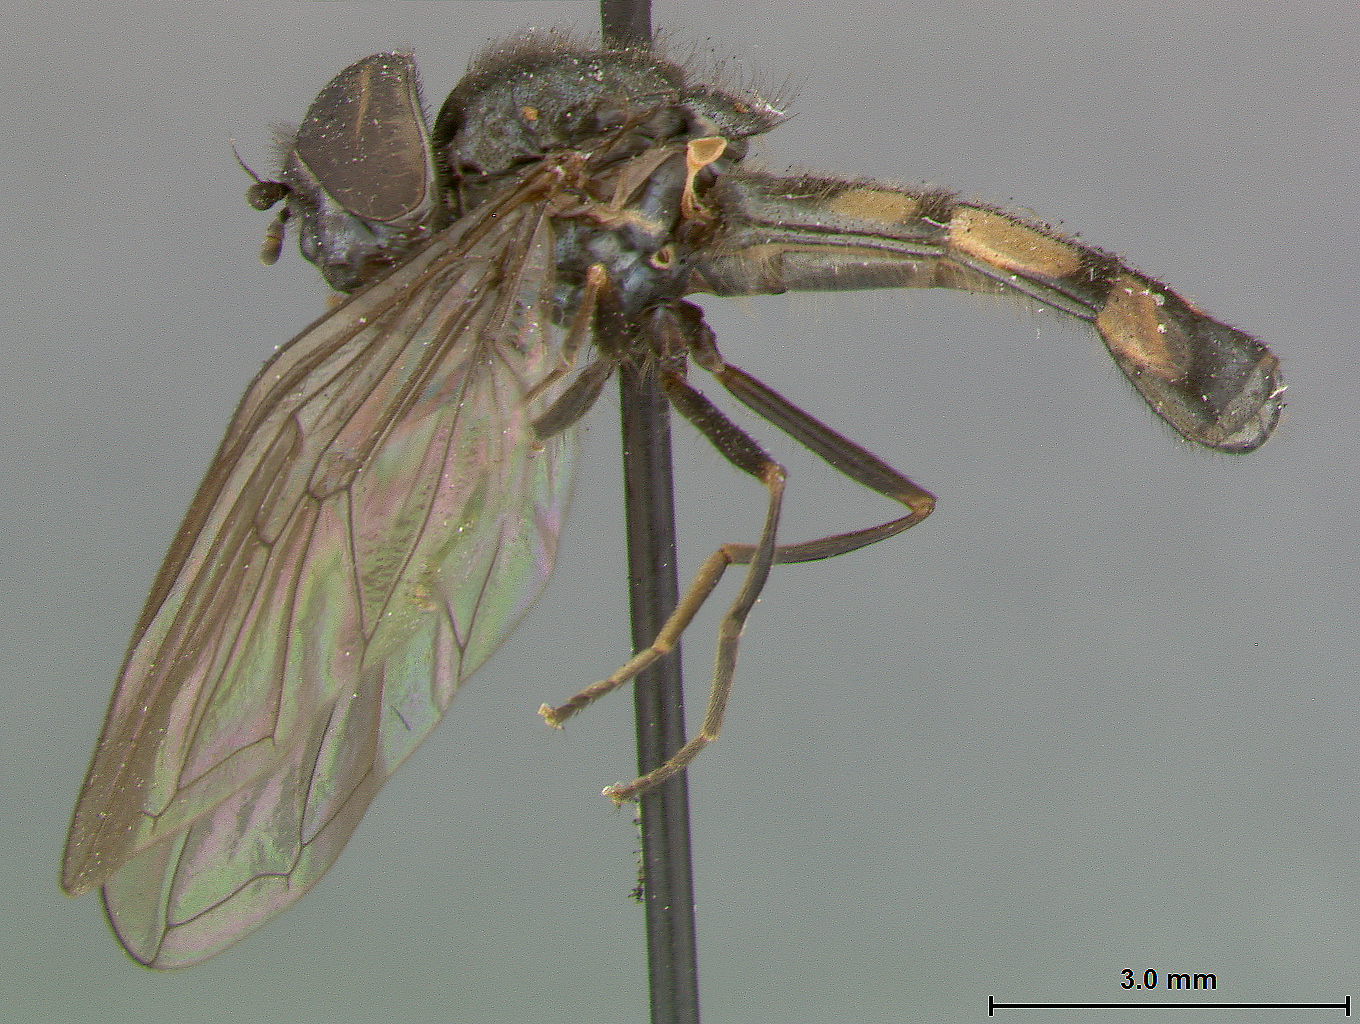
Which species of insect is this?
Melanostoma melanderi
